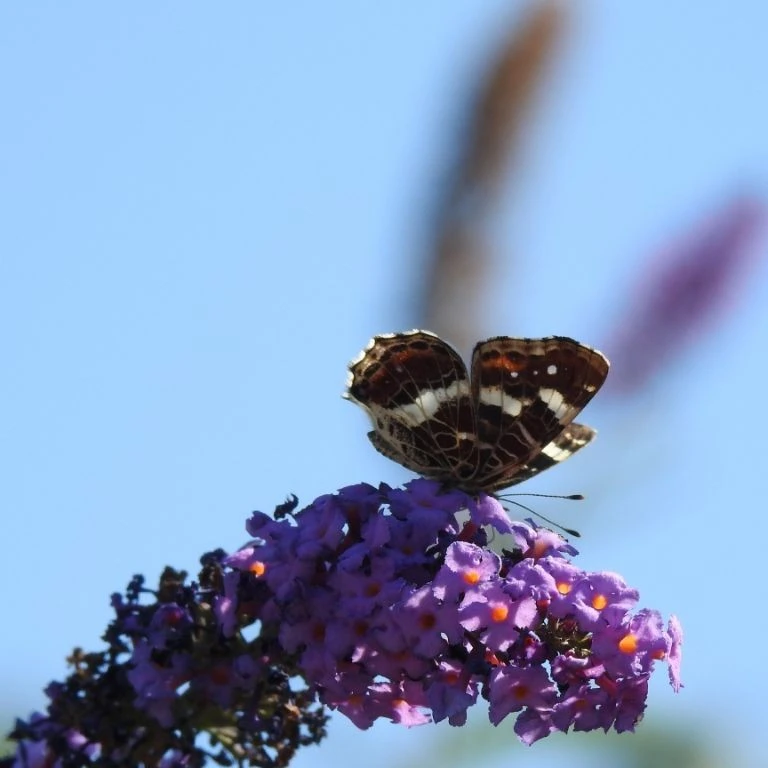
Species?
Araschnia levana
